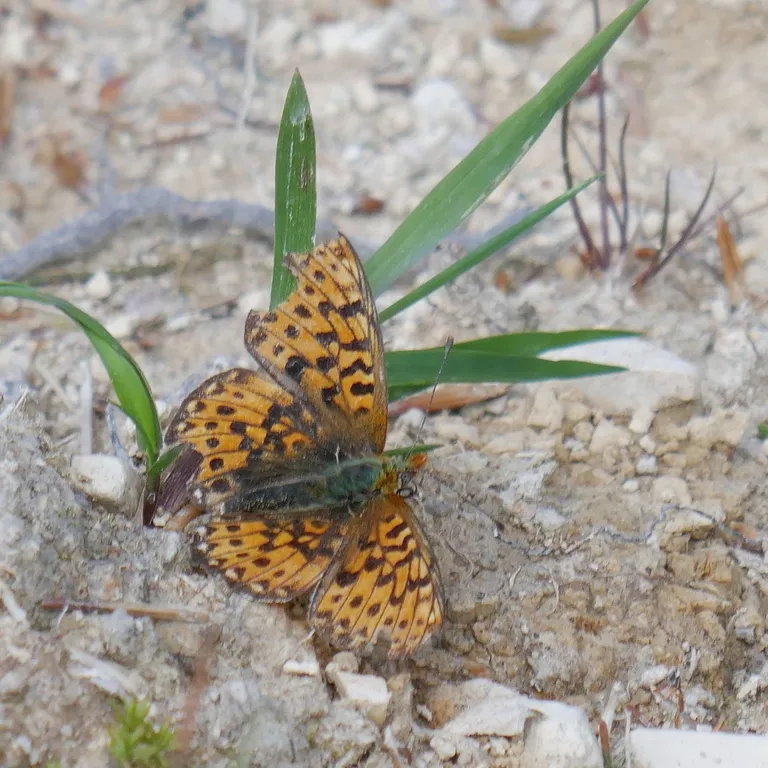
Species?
Boloria euphrosyne (also Clossiana euphrosyne)
